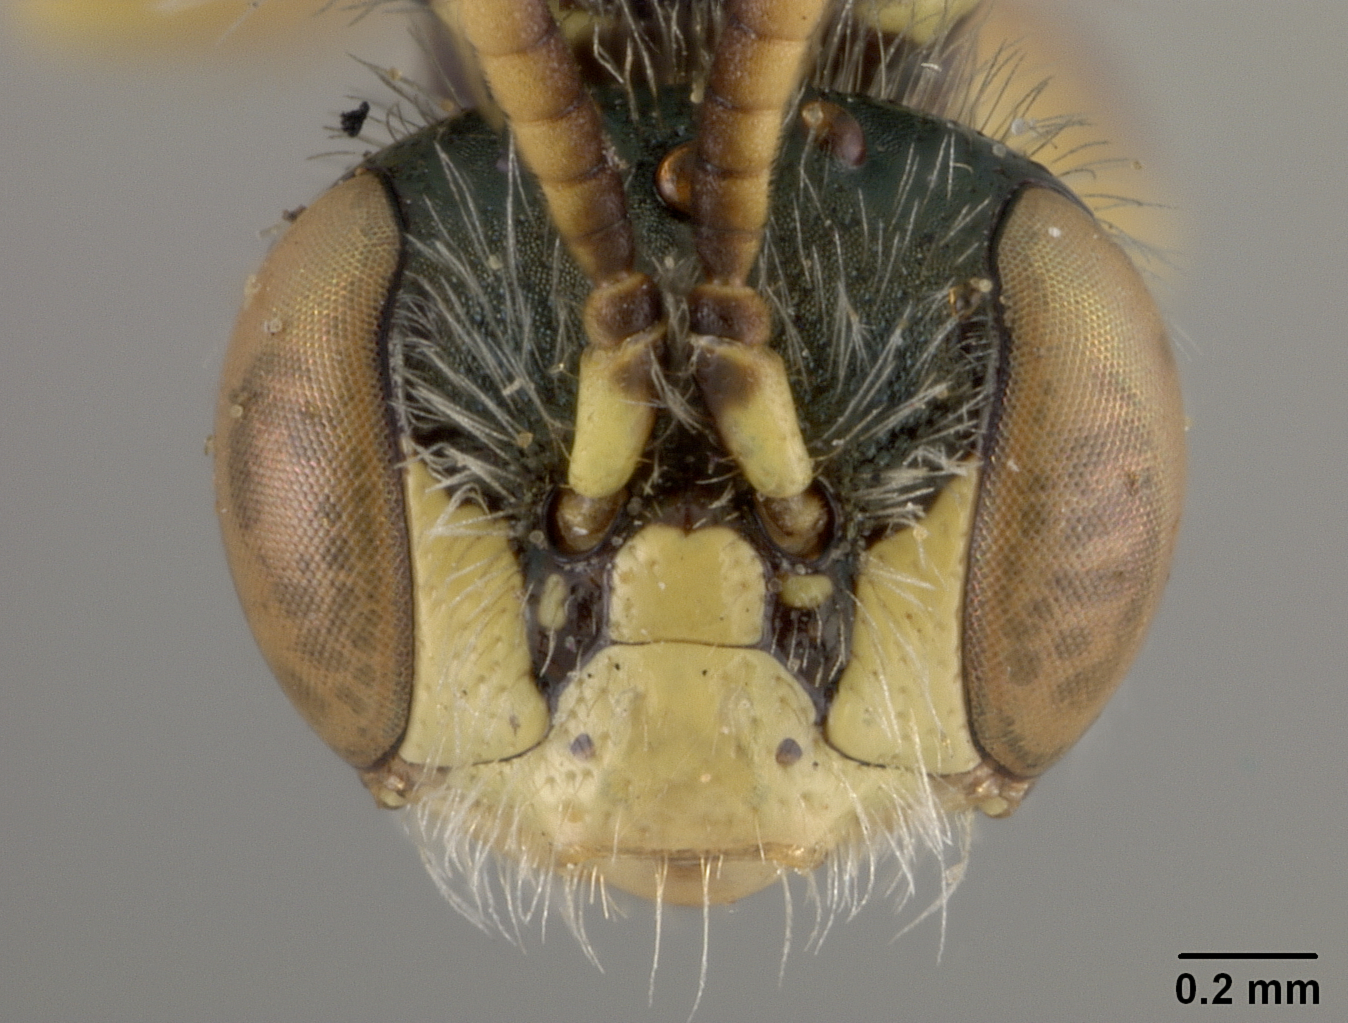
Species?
Perdita rivalis
